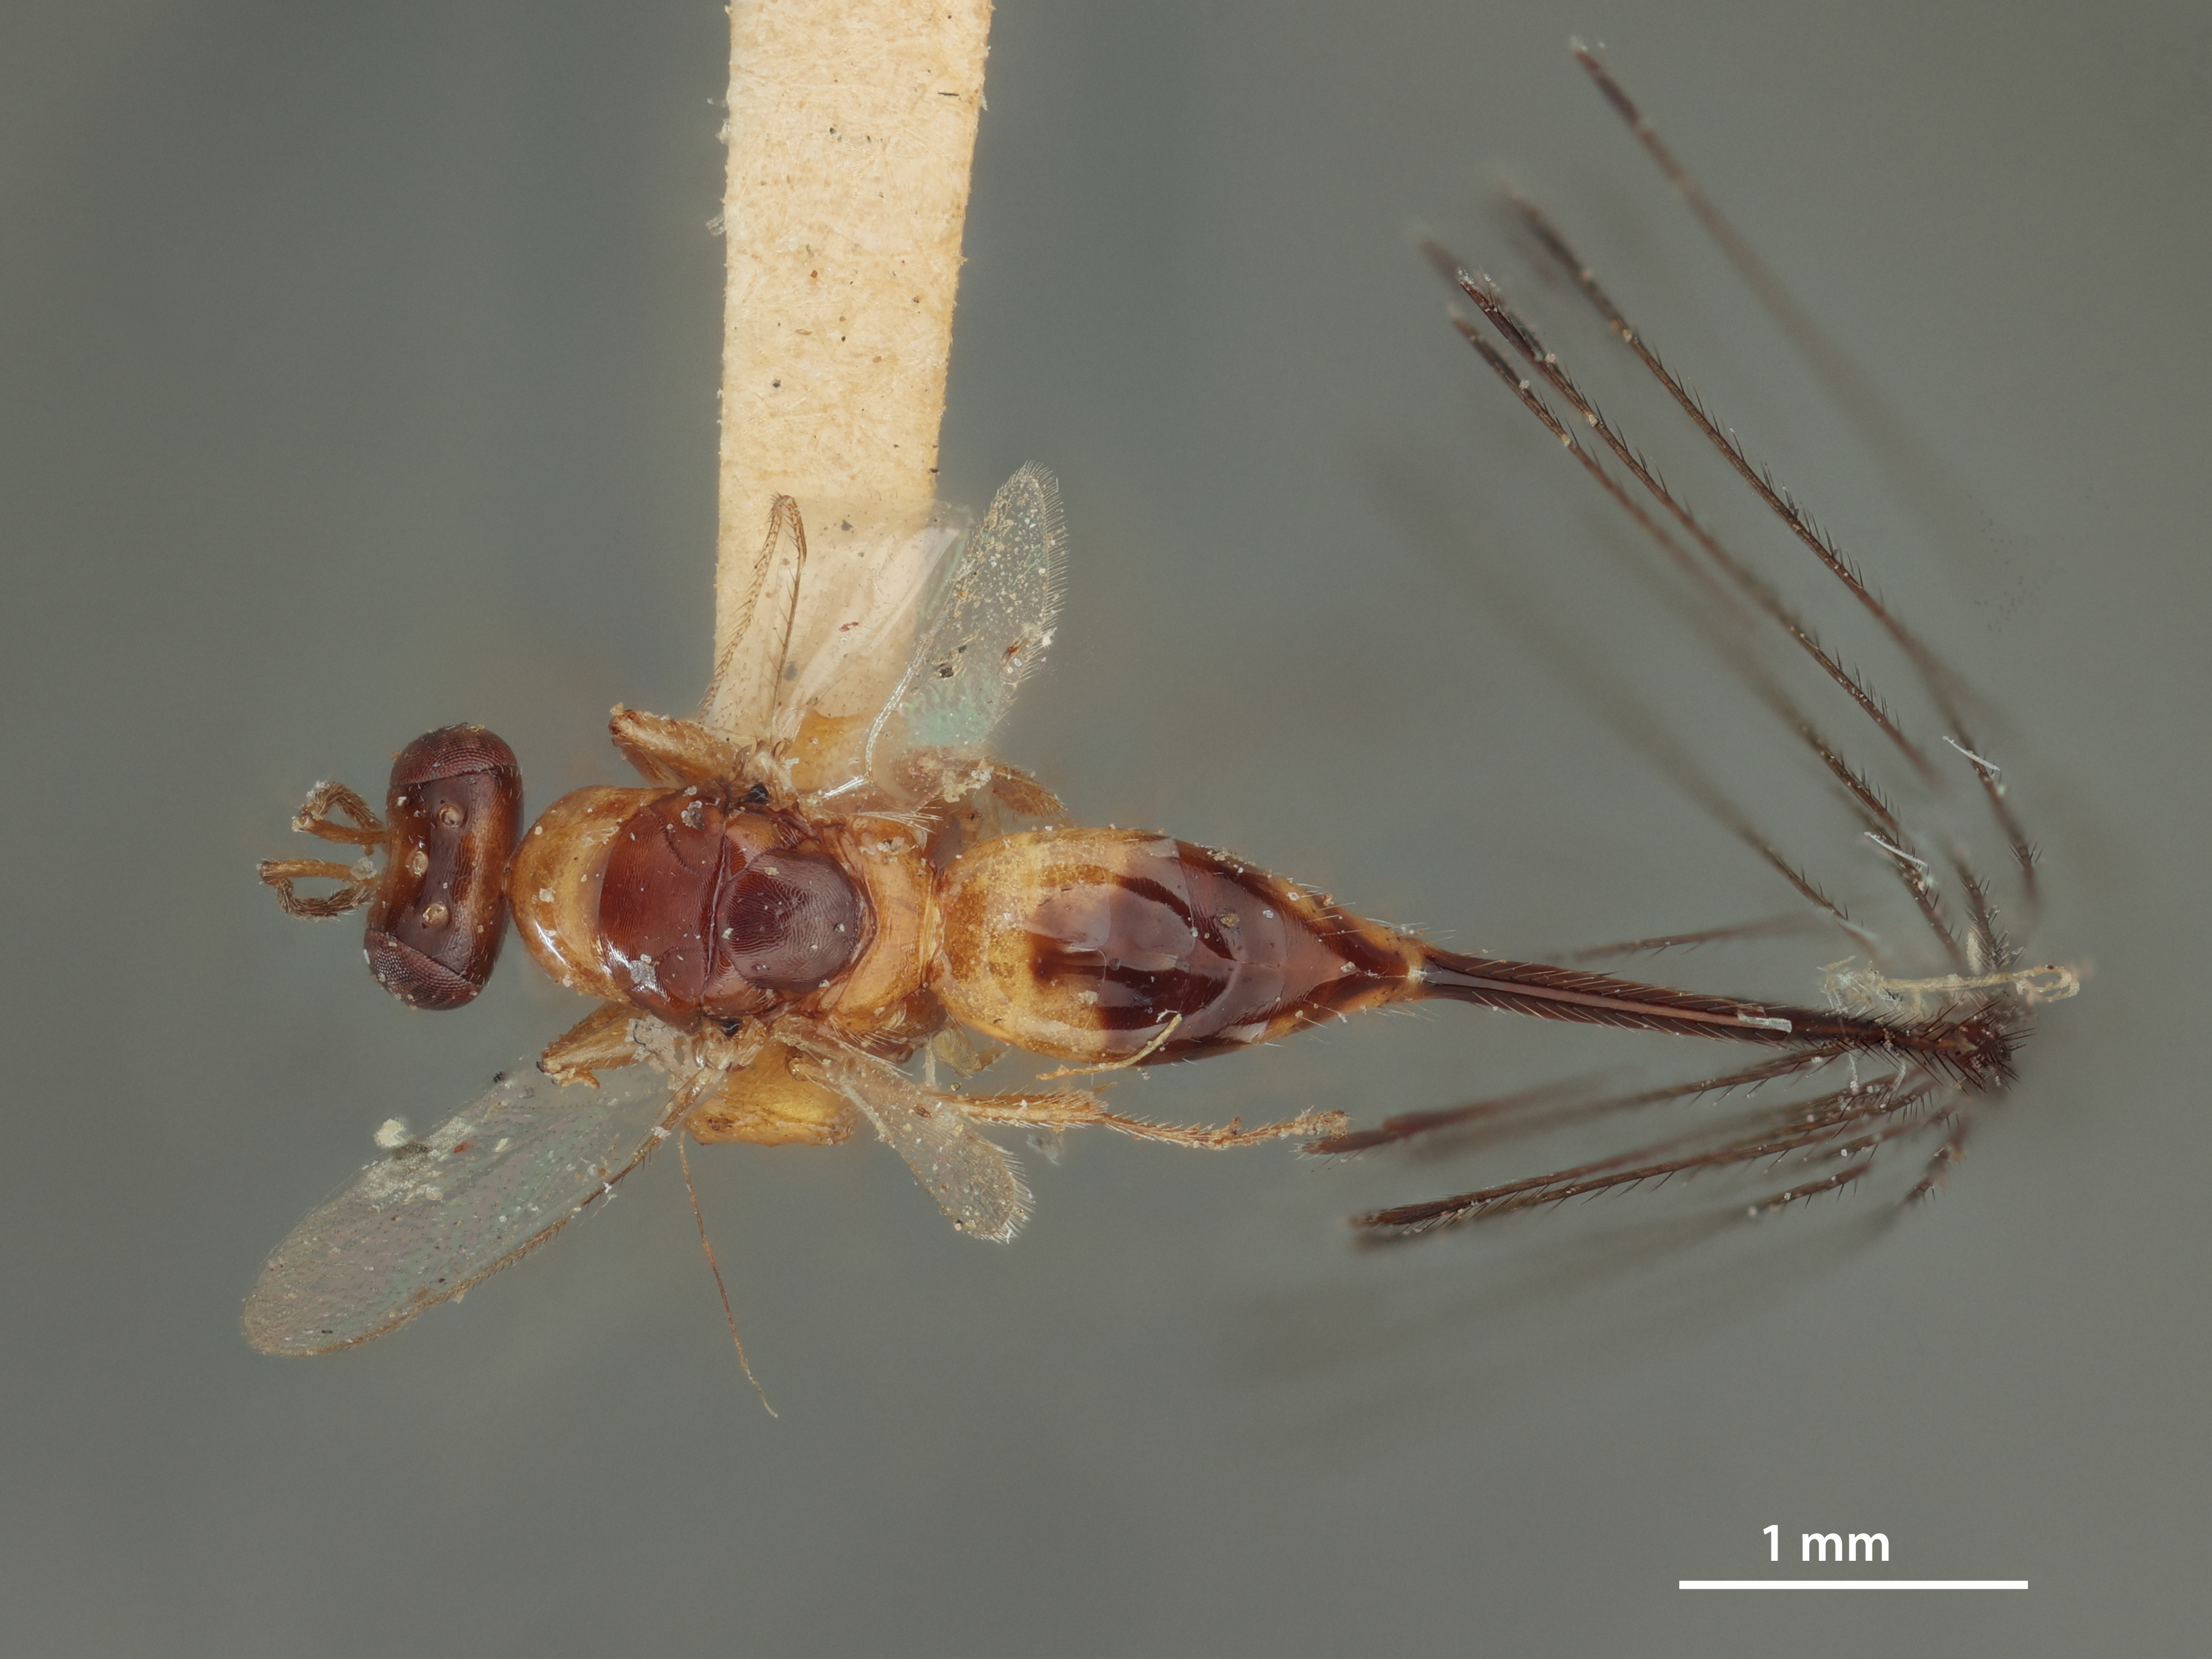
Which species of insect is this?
Philotrypesis collaris
